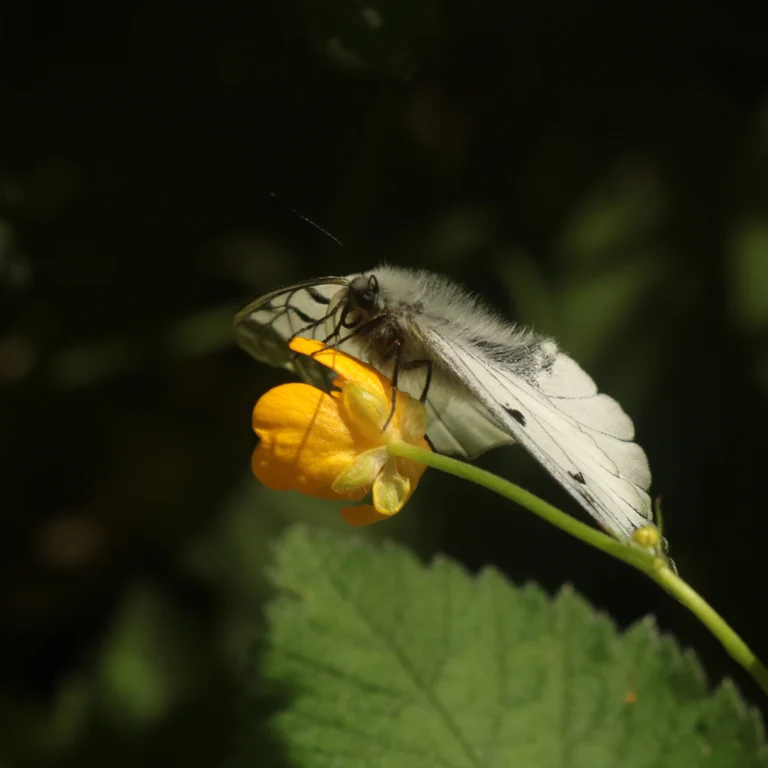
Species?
Parnassius mnemosyne
